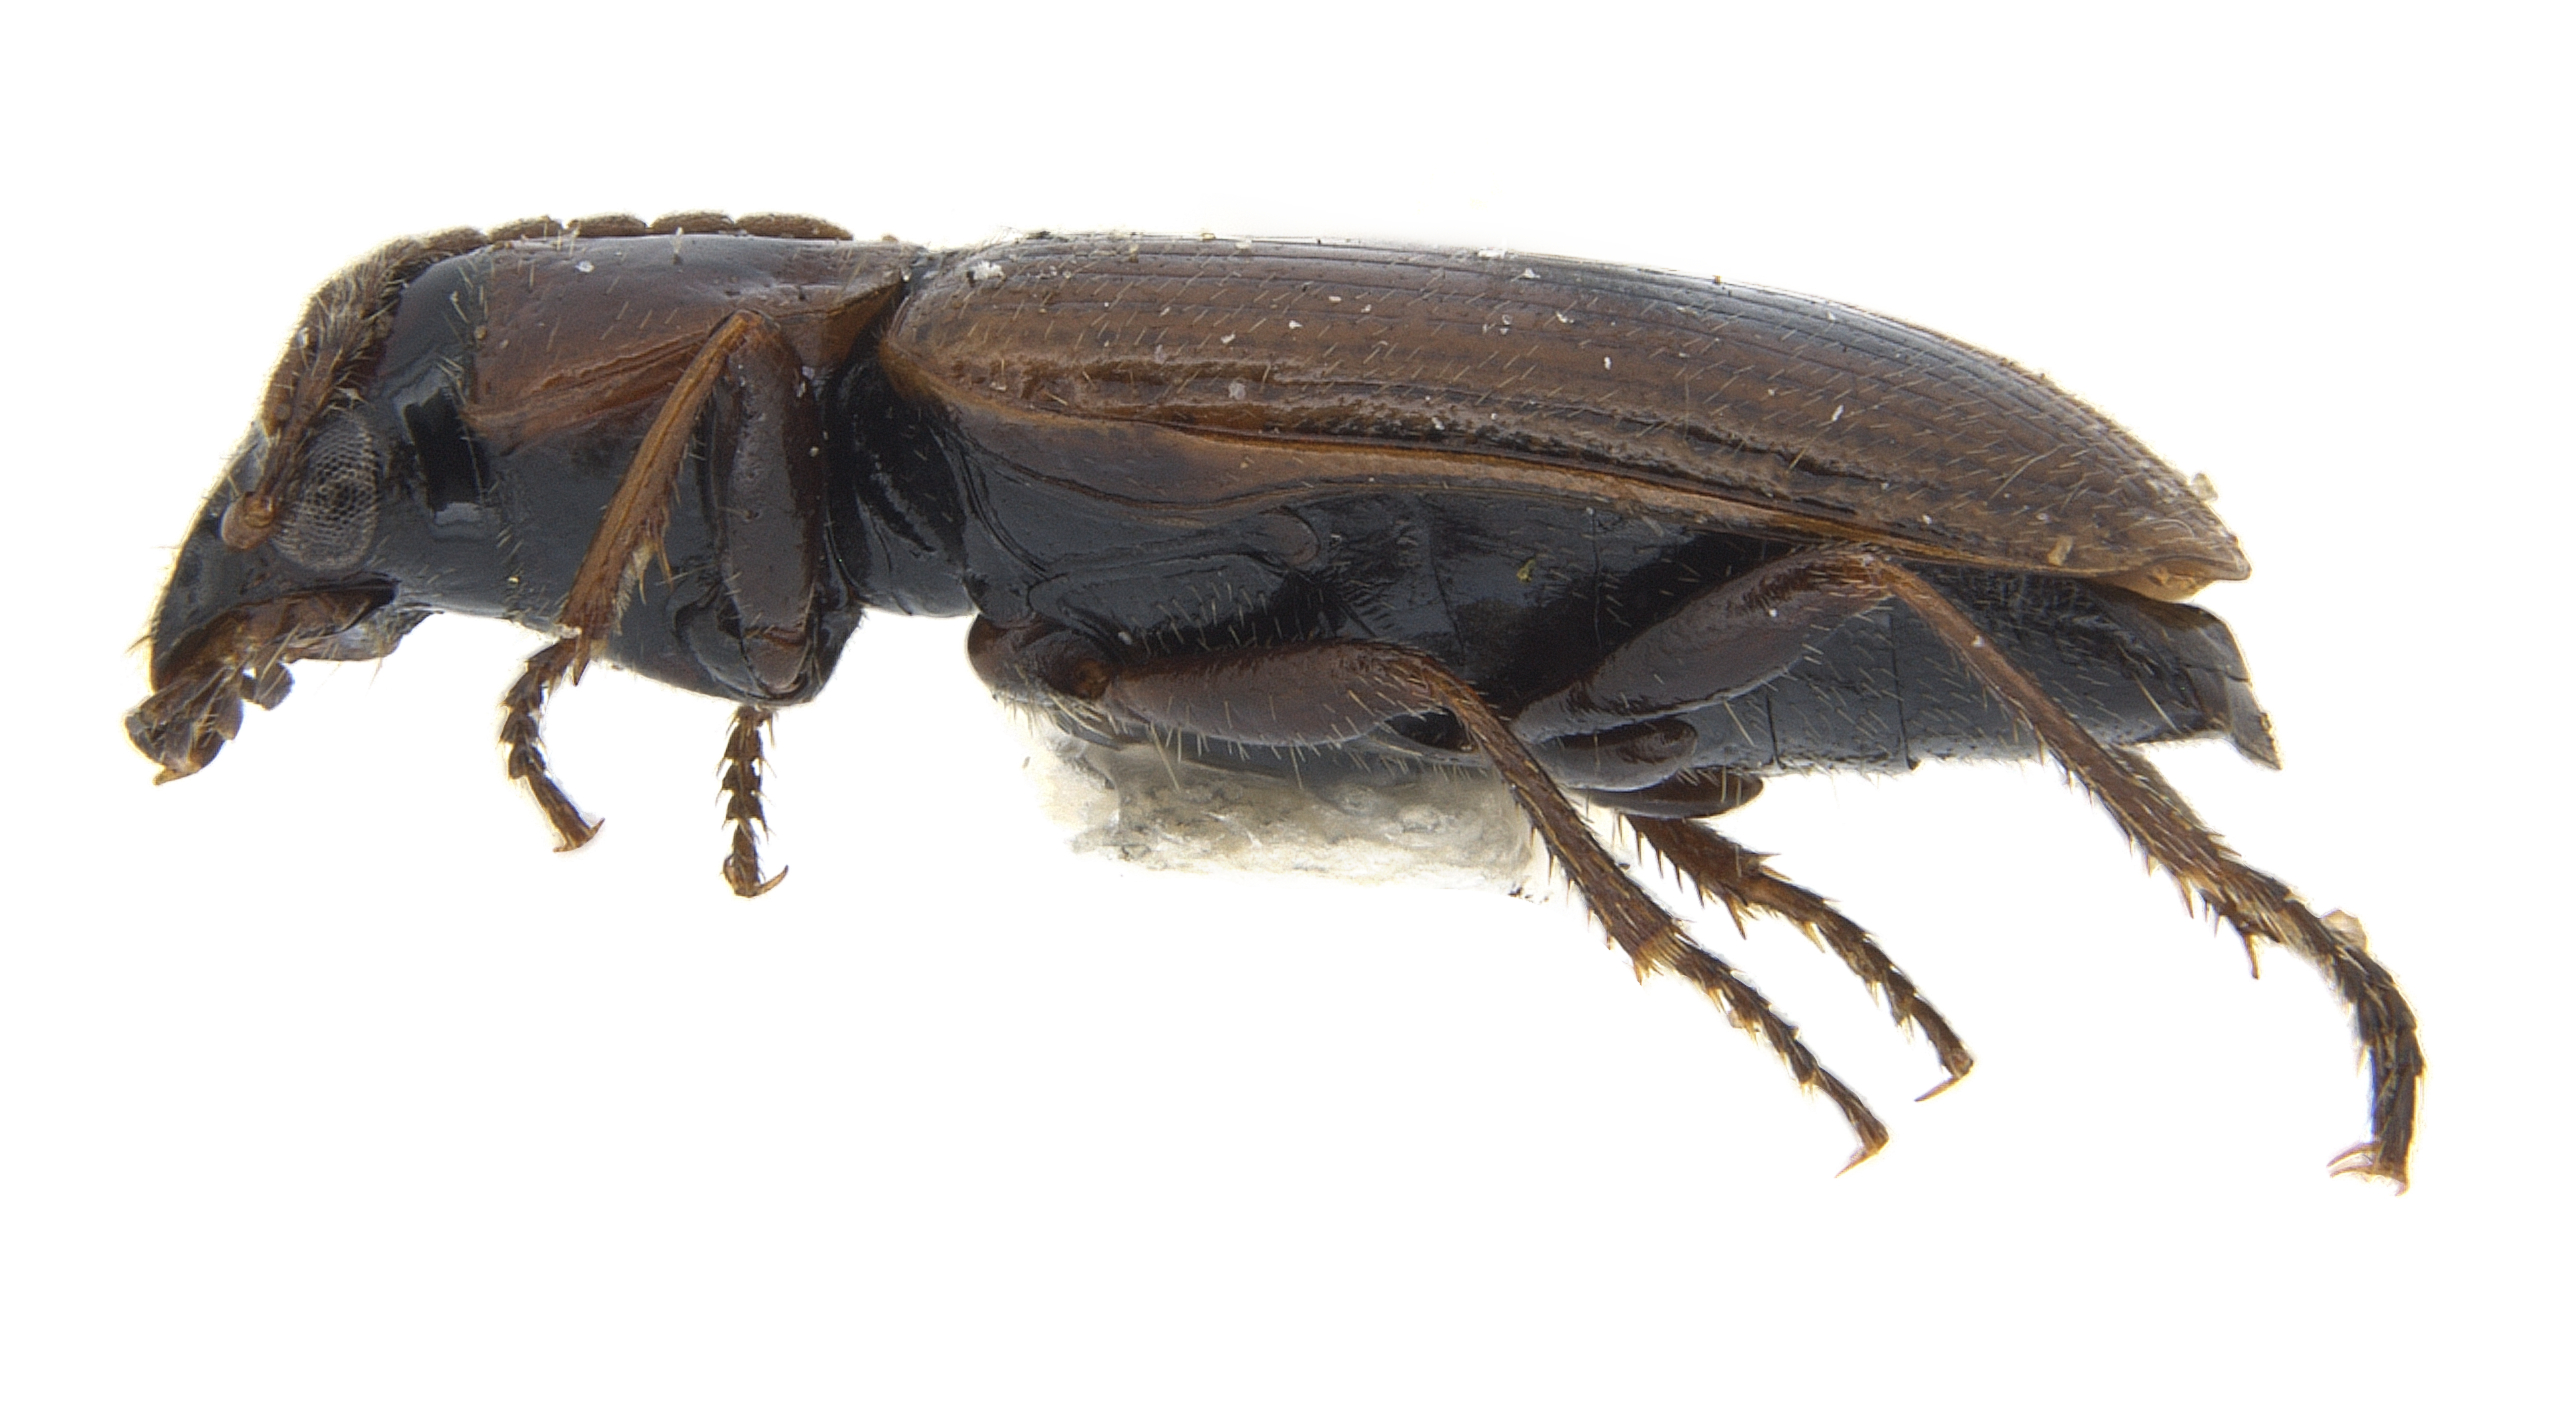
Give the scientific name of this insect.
Dicheirotrichus cognatus (also Trichocellus congnatus)
